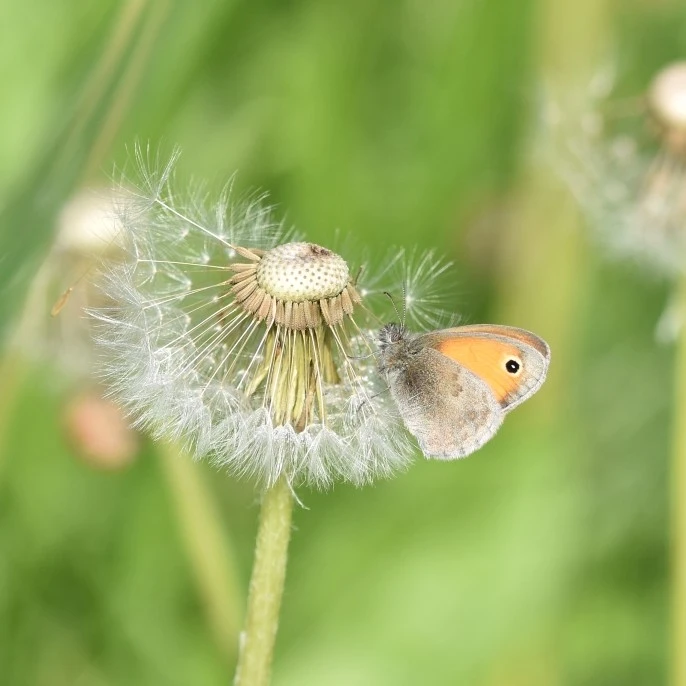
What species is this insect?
Coenonympha pamphilus
